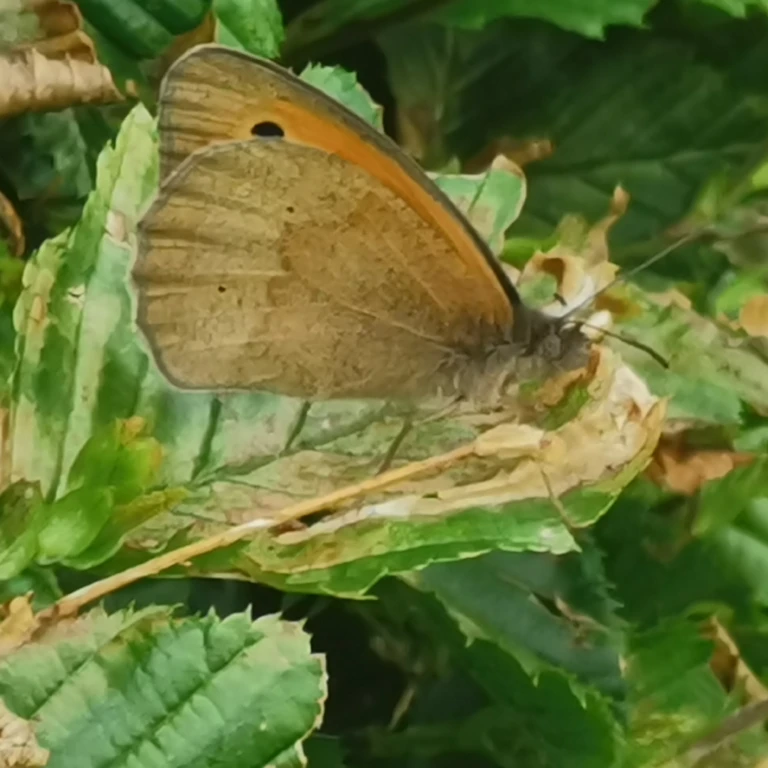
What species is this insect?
Maniola jurtina
